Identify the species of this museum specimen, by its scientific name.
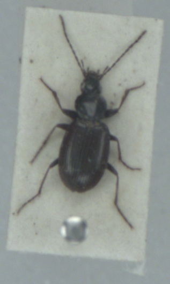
Agonum fuliginosum
